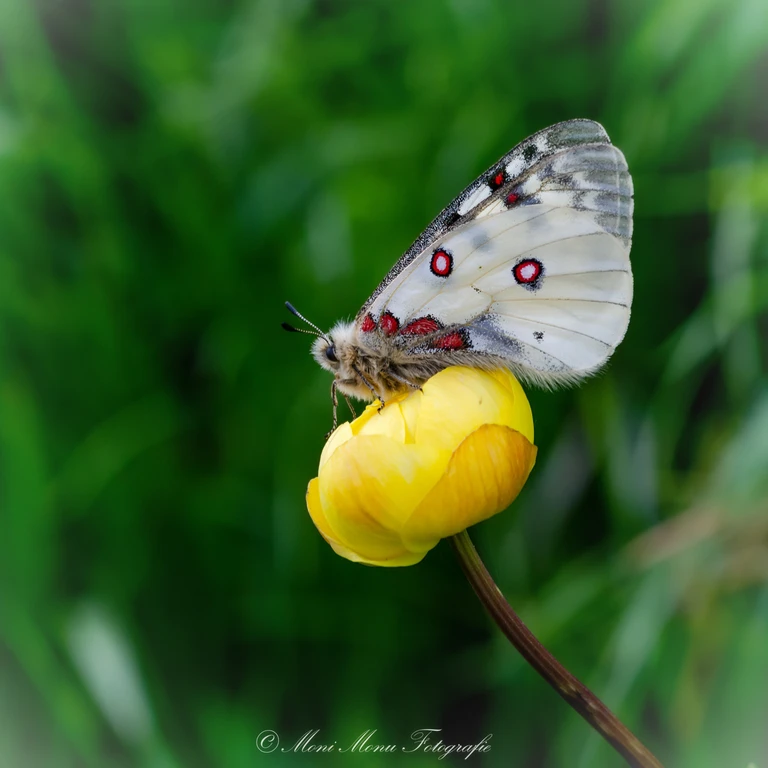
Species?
Parnassius phoebus
